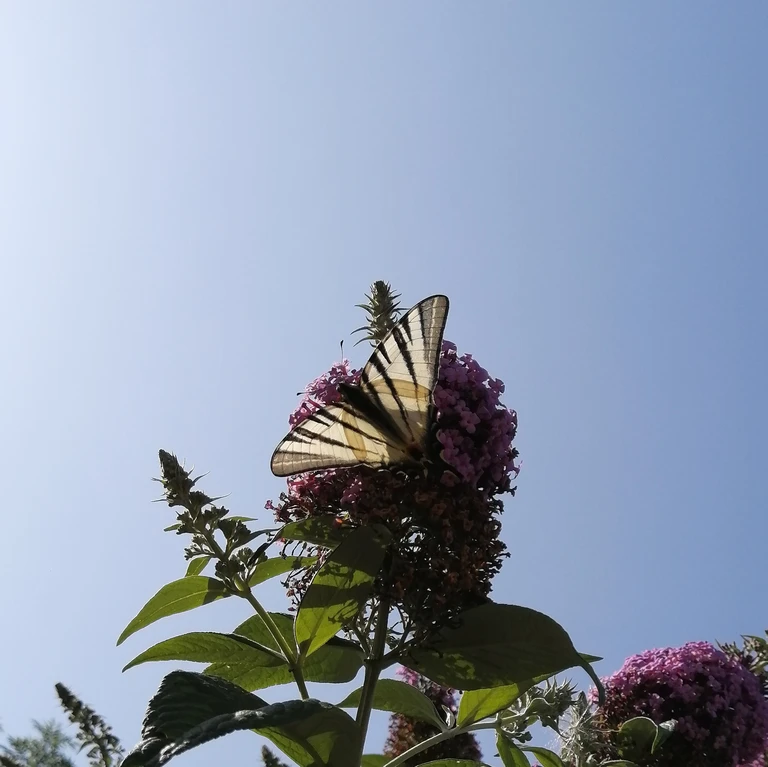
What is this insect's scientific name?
Iphiclides podalirius
